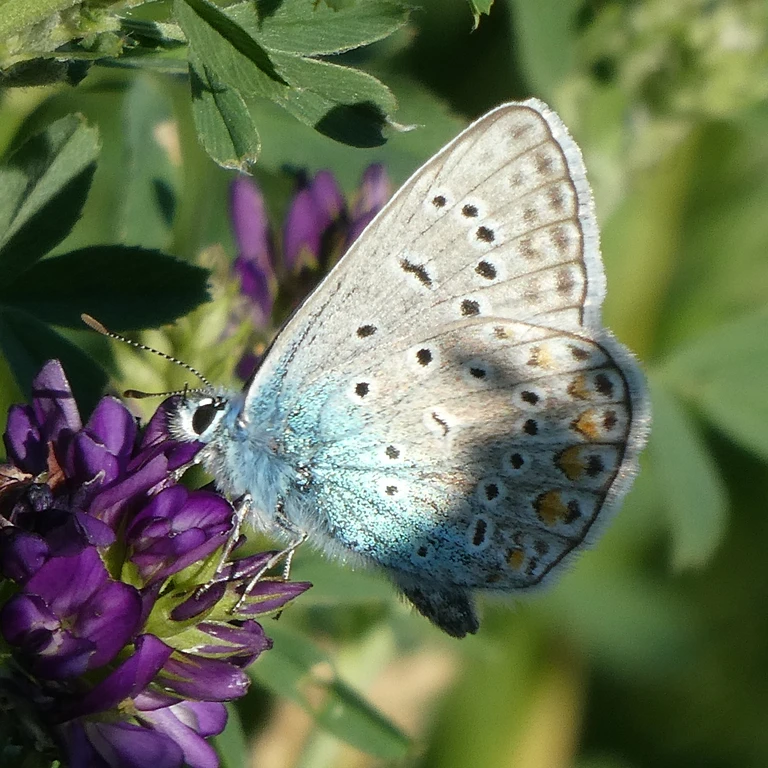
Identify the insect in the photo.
Polyommatus icarus
